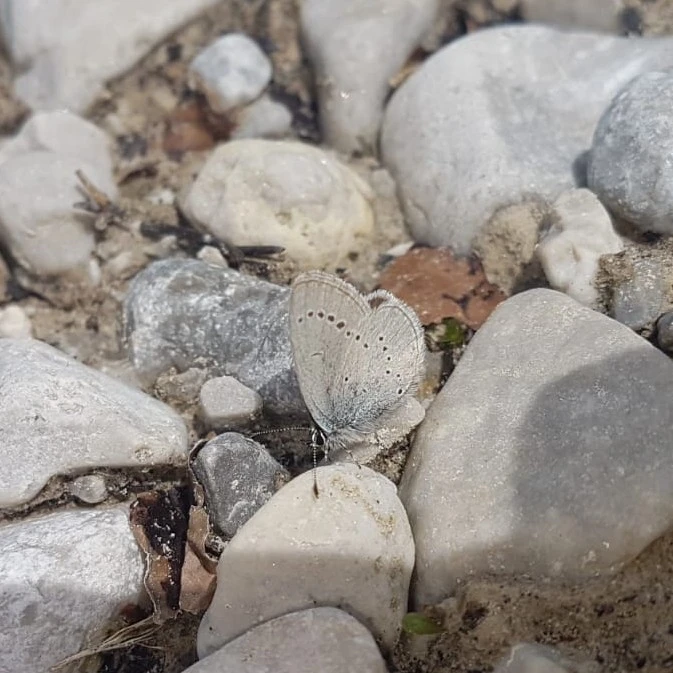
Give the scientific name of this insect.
Cupido minimus
